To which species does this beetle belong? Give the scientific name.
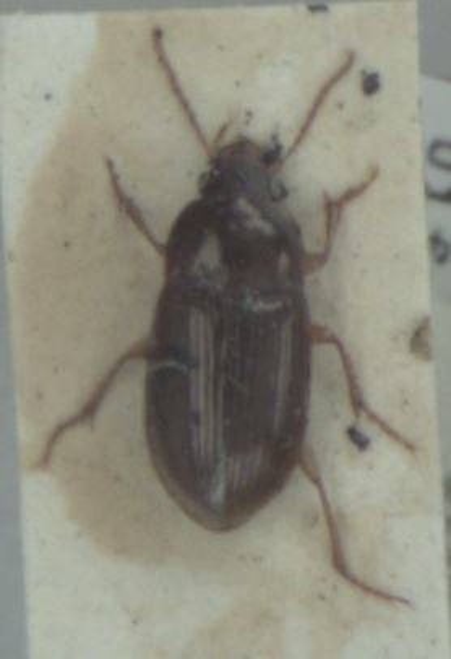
Amara bifrons
